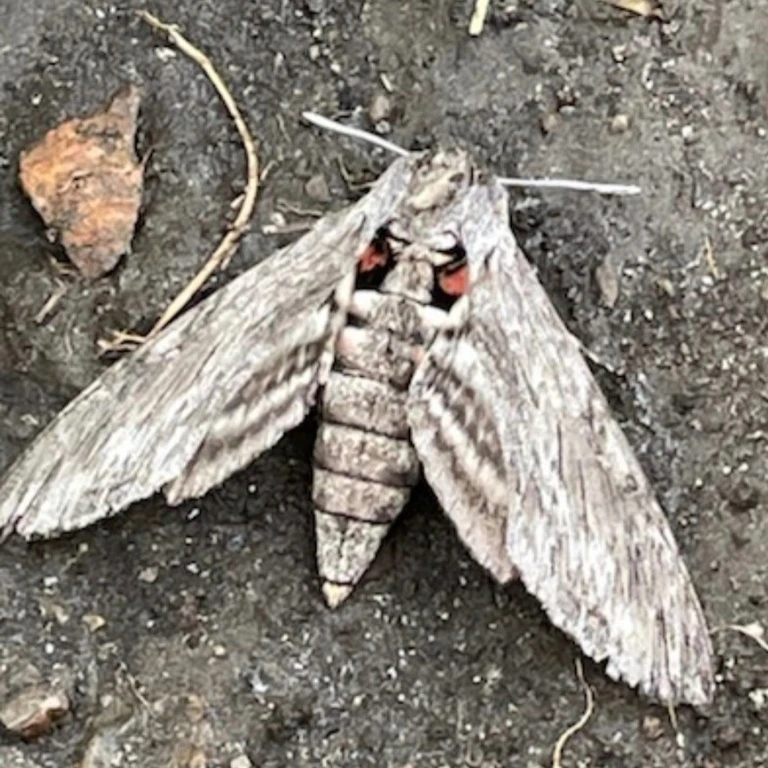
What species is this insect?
Agrius convolvuli
